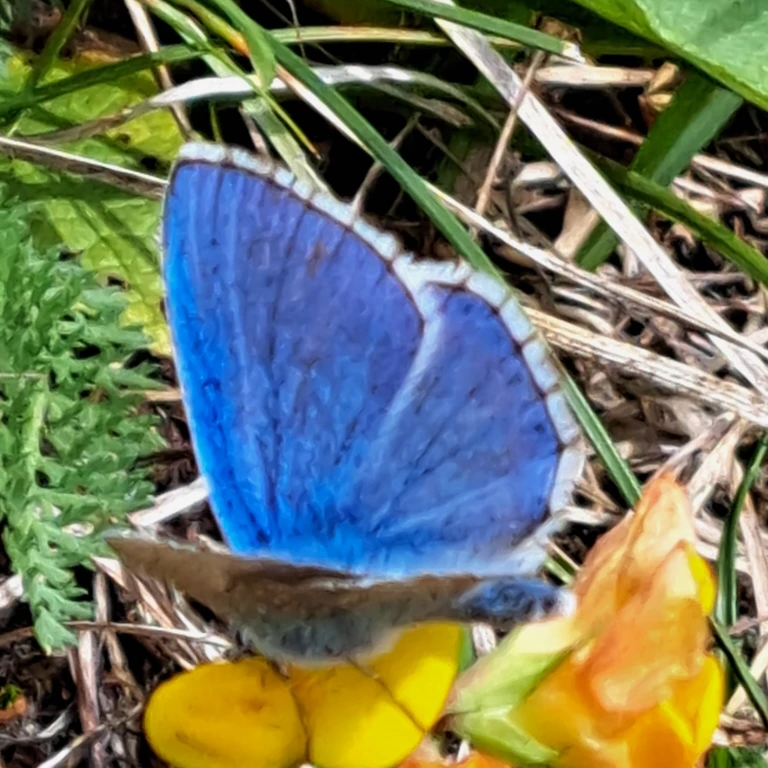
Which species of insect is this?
Lysandra bellargus
